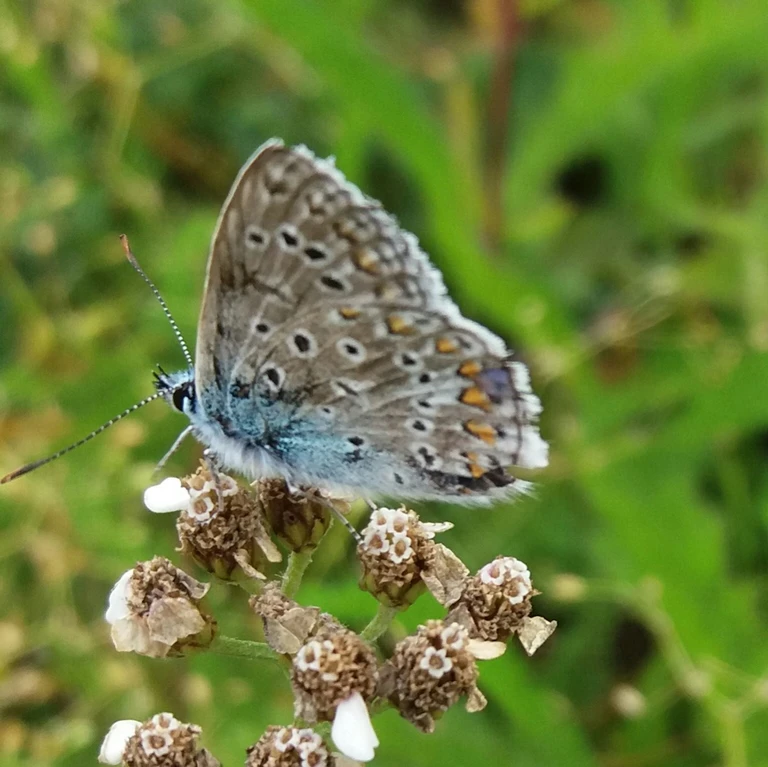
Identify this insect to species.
Polyommatus icarus
